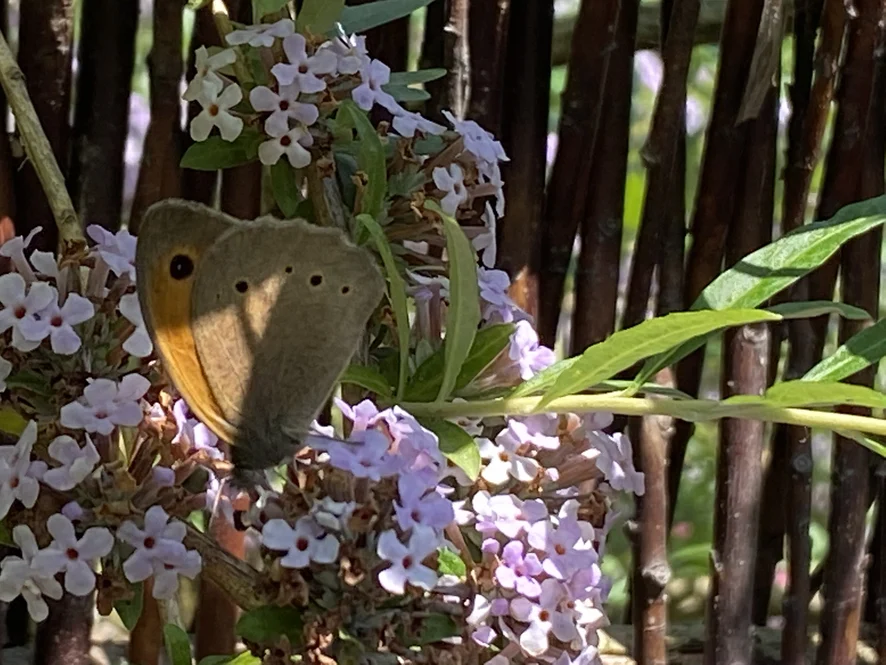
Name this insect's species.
Maniola jurtina
